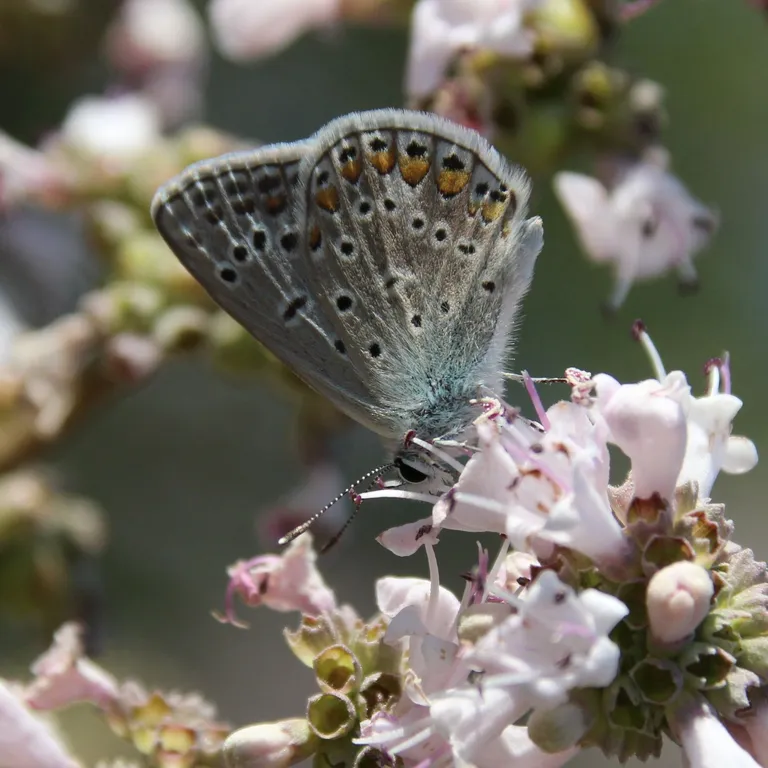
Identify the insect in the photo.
Polyommatus icarus
